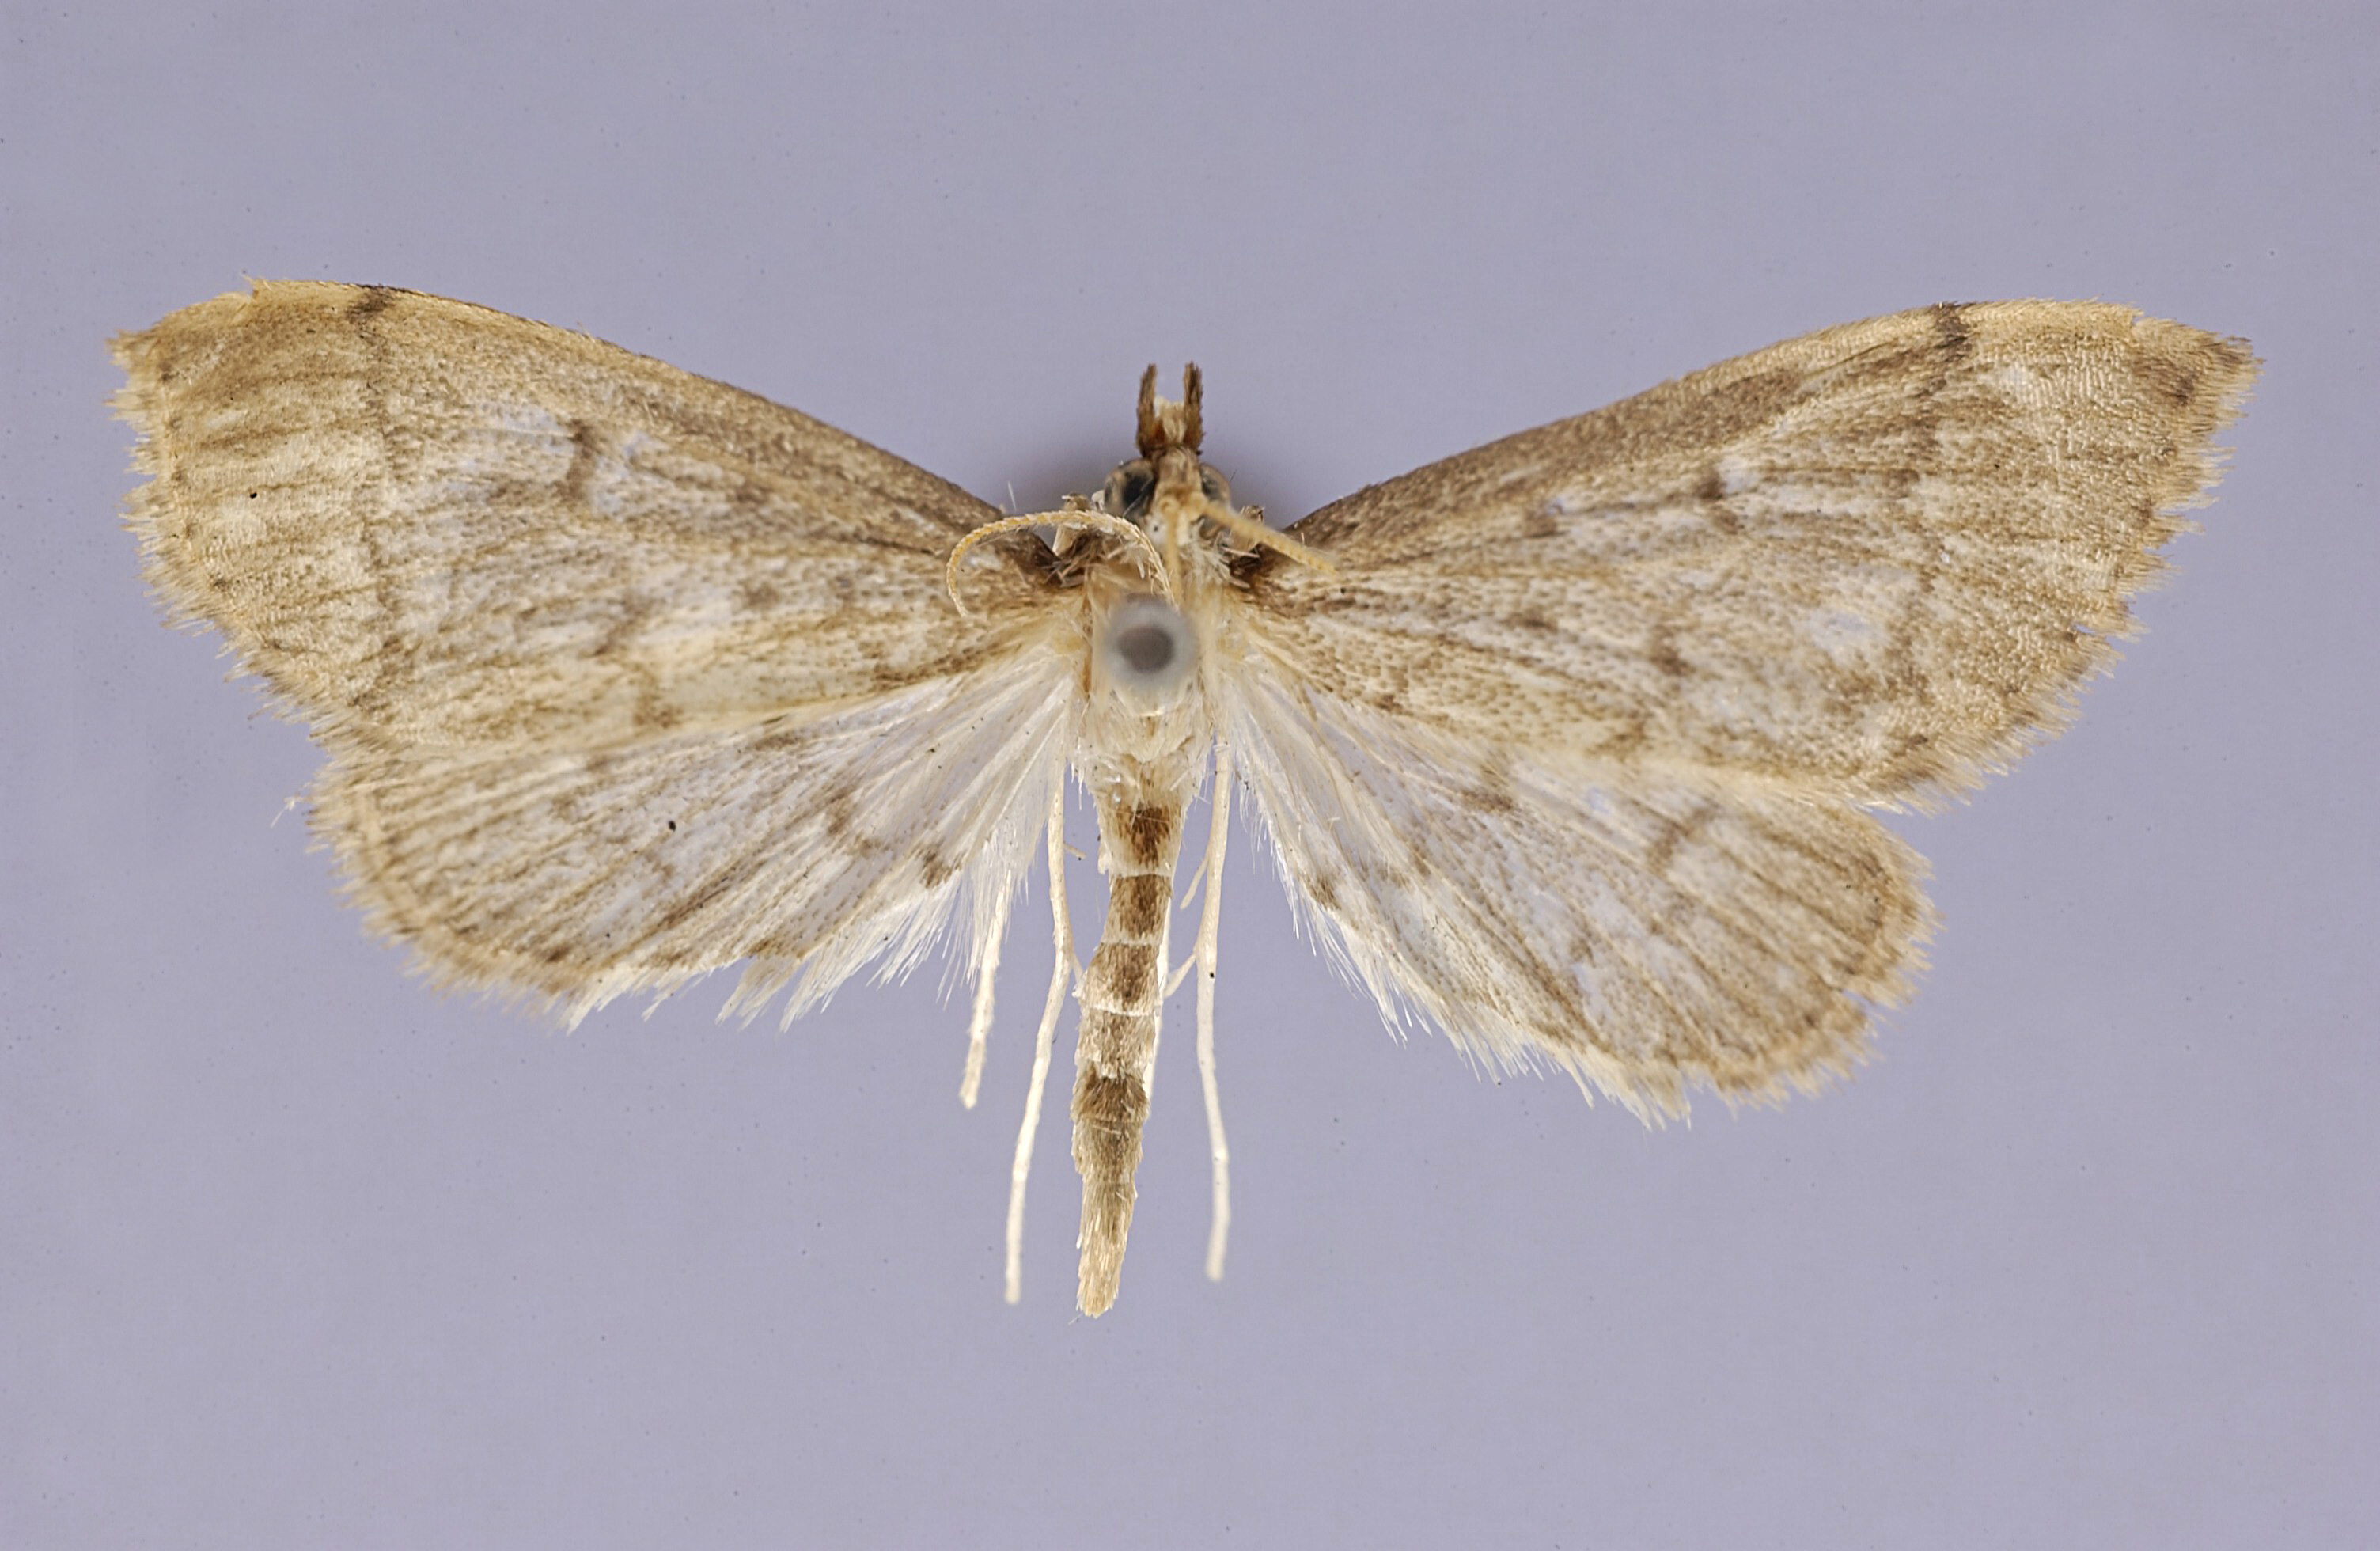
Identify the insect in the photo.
Stenia pacificalis
